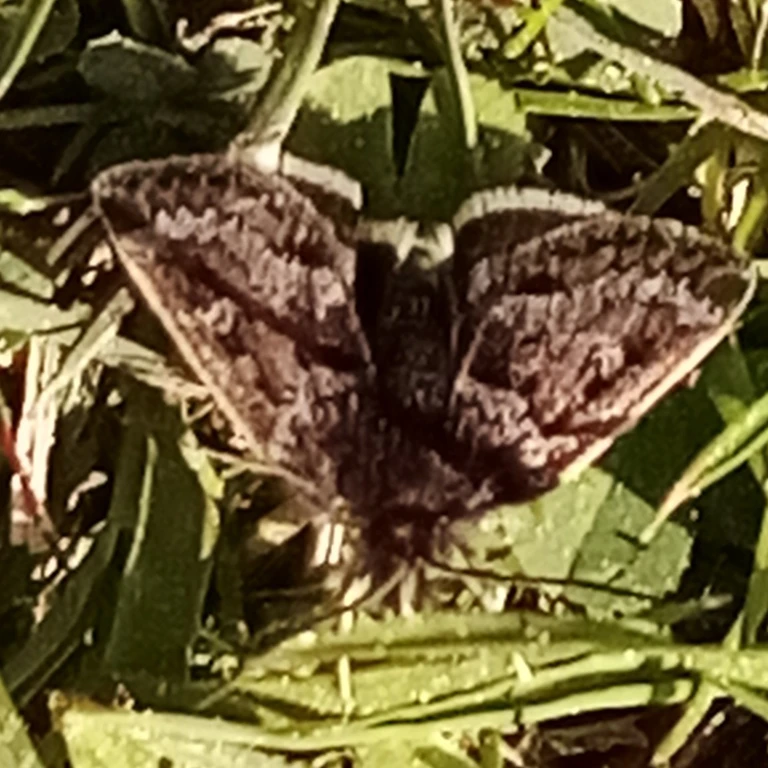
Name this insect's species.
Erynnis tages
